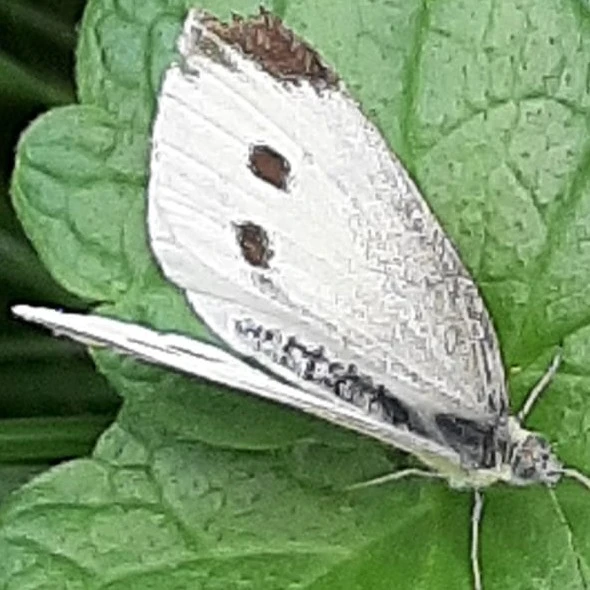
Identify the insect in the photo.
Pieris rapae
